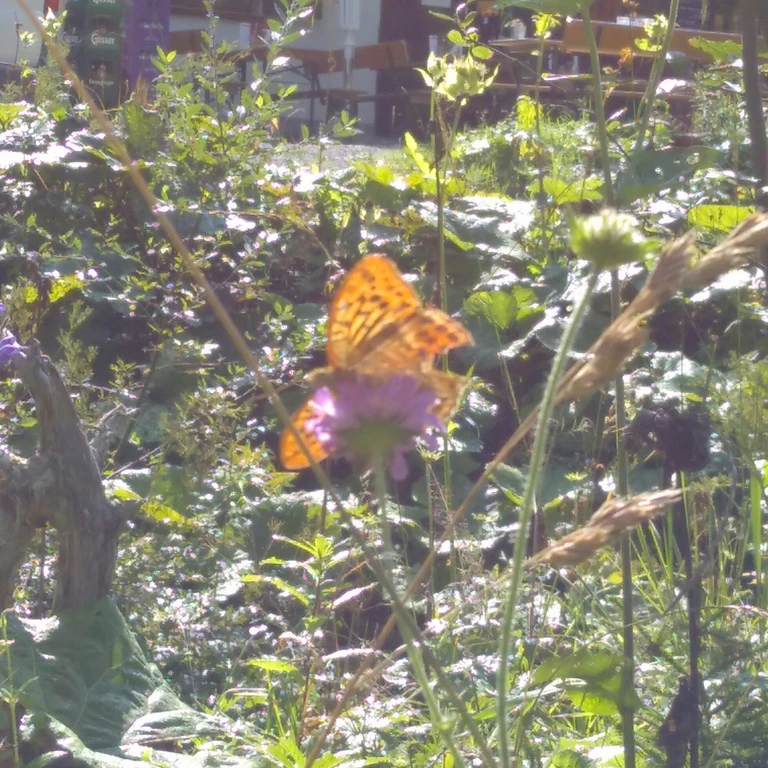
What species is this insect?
Argynnis paphia
